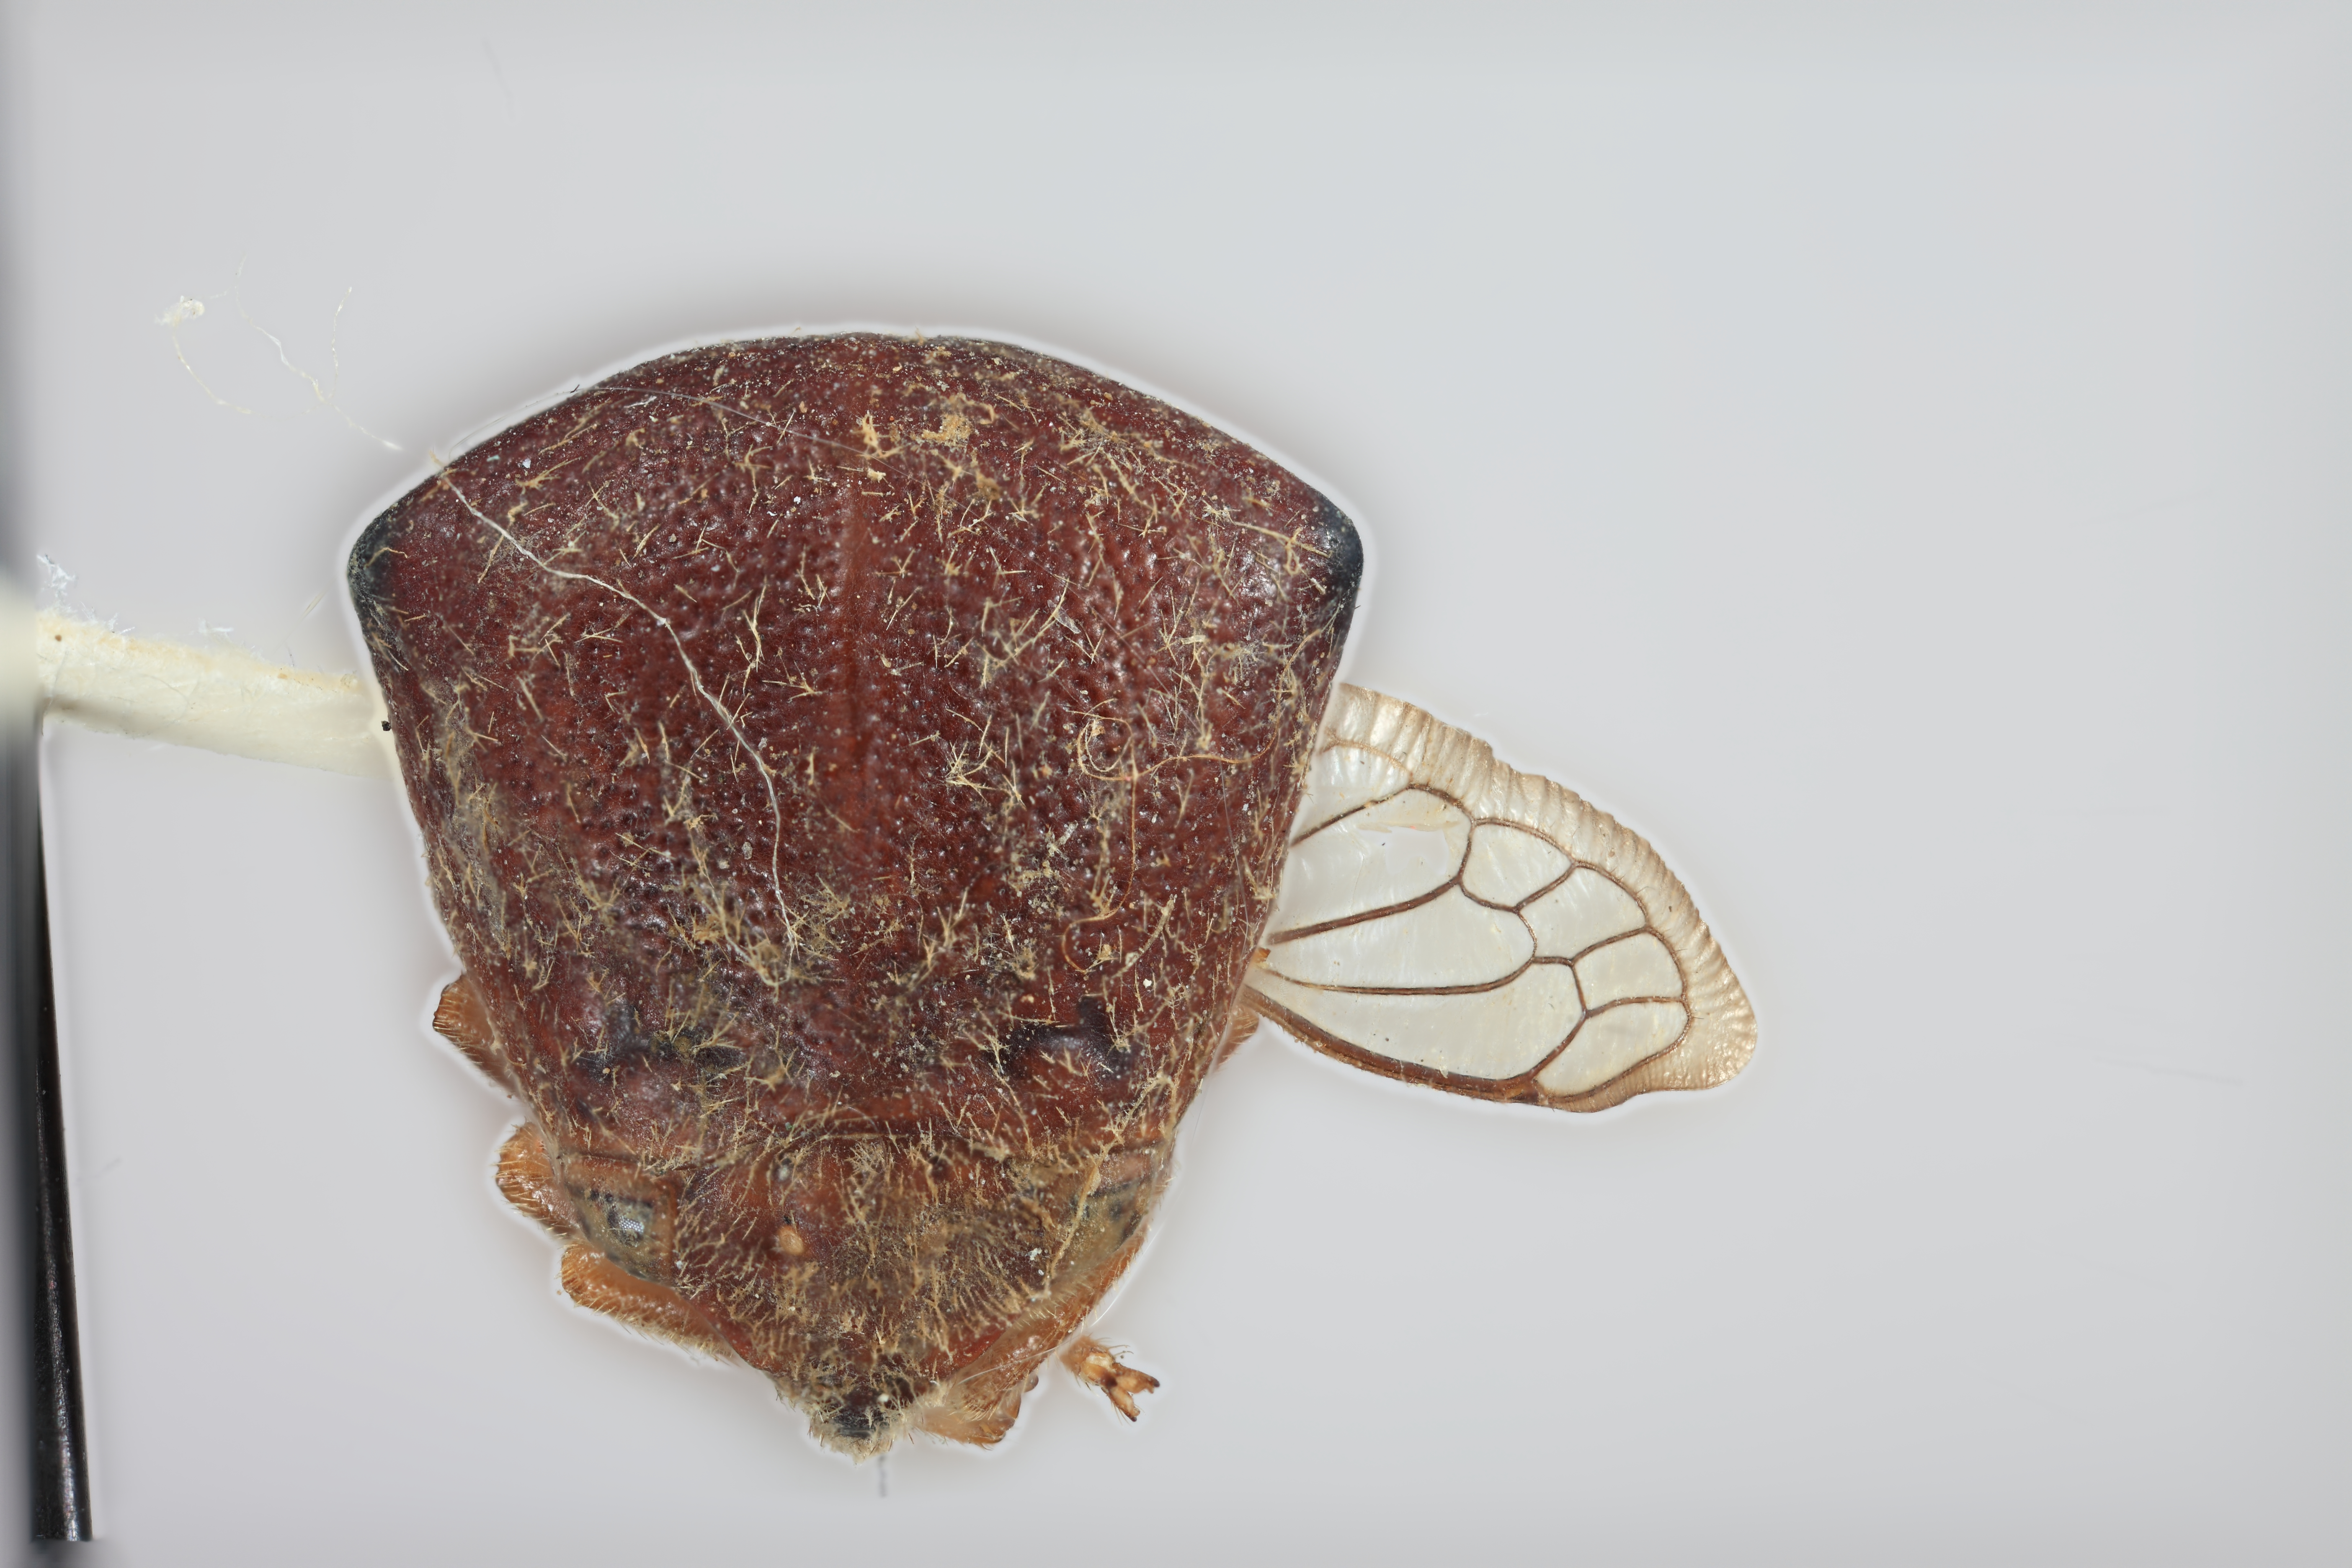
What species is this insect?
Hyphinoe inermis
